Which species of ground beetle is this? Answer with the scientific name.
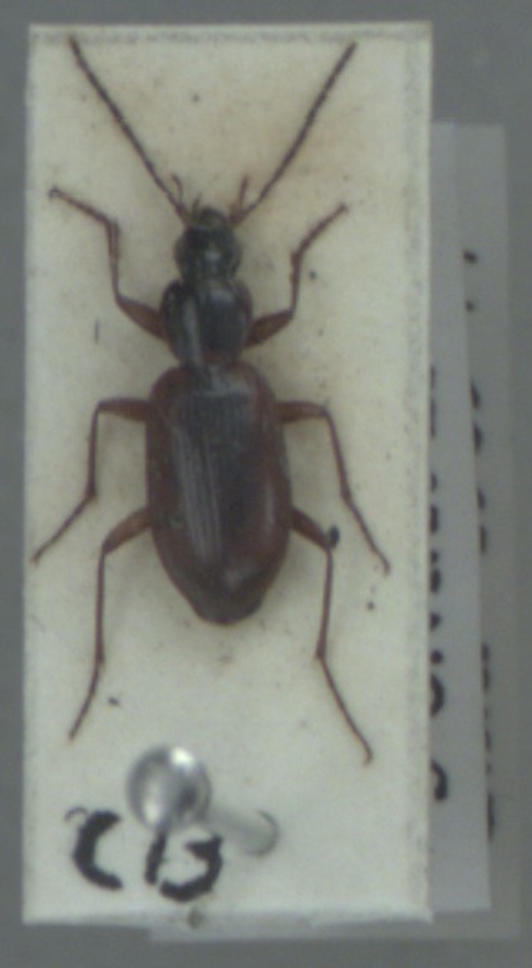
Agonum thoreyi
